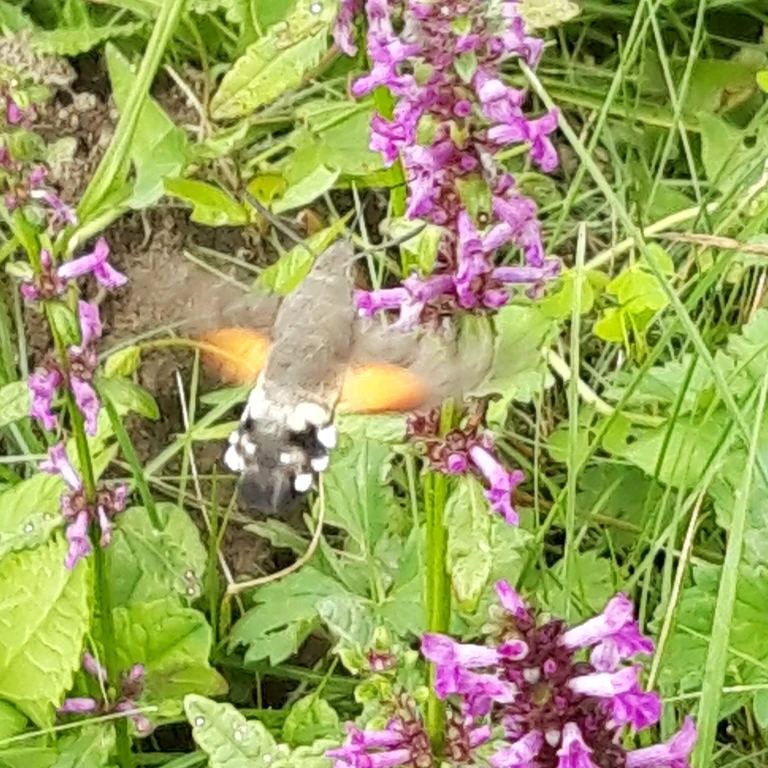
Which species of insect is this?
Macroglossum stellatarum
